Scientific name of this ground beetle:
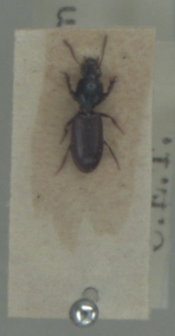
Clivina collaris
